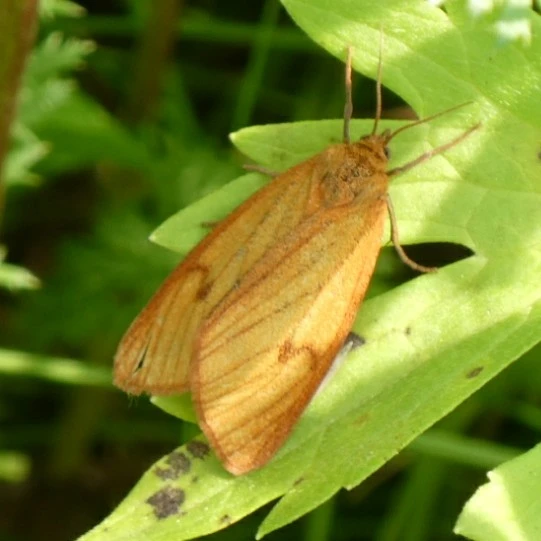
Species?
Diacrisia sannio
